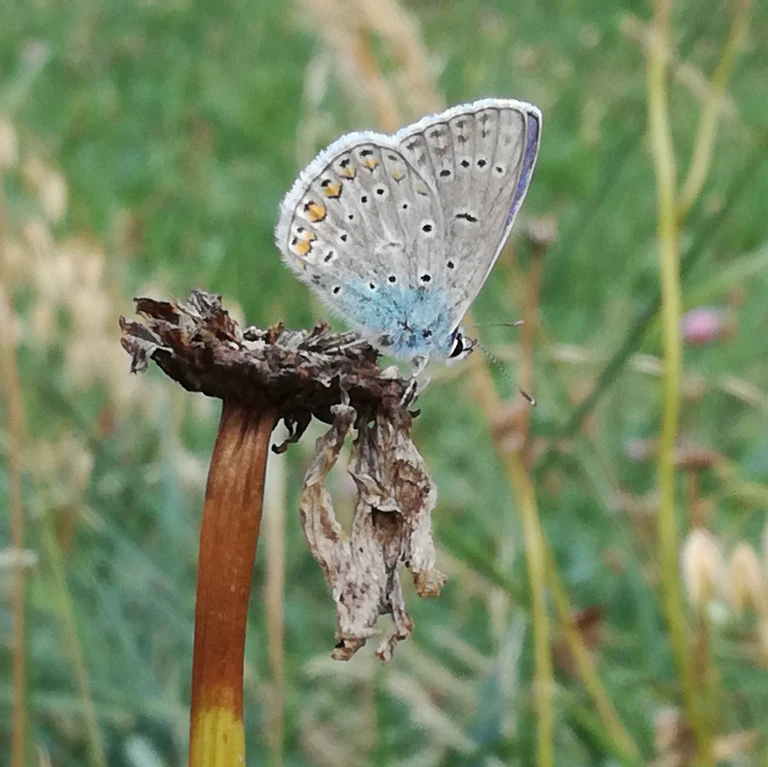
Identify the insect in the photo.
Polyommatus icarus
